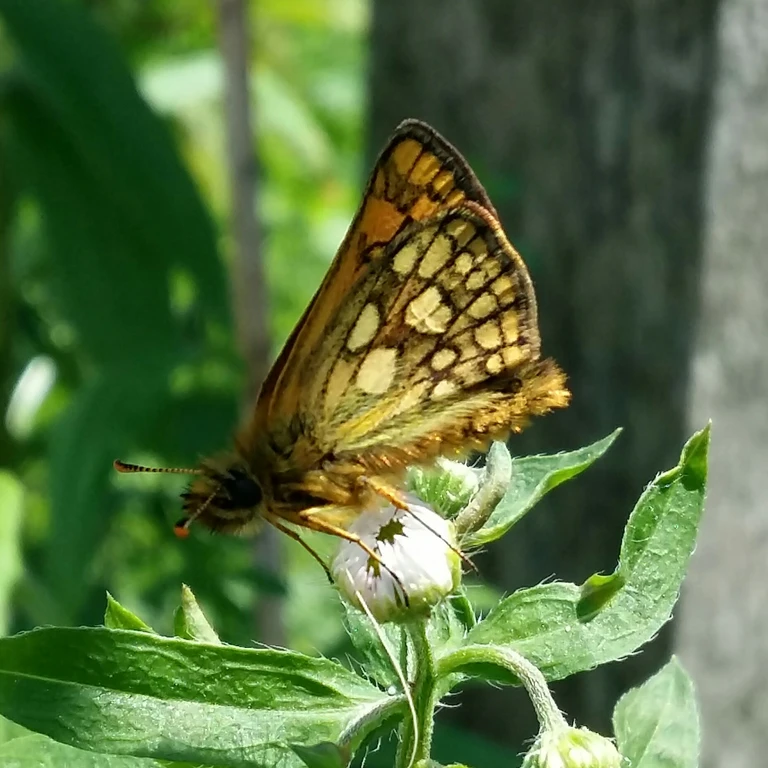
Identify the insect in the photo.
Carterocephalus palaemon
